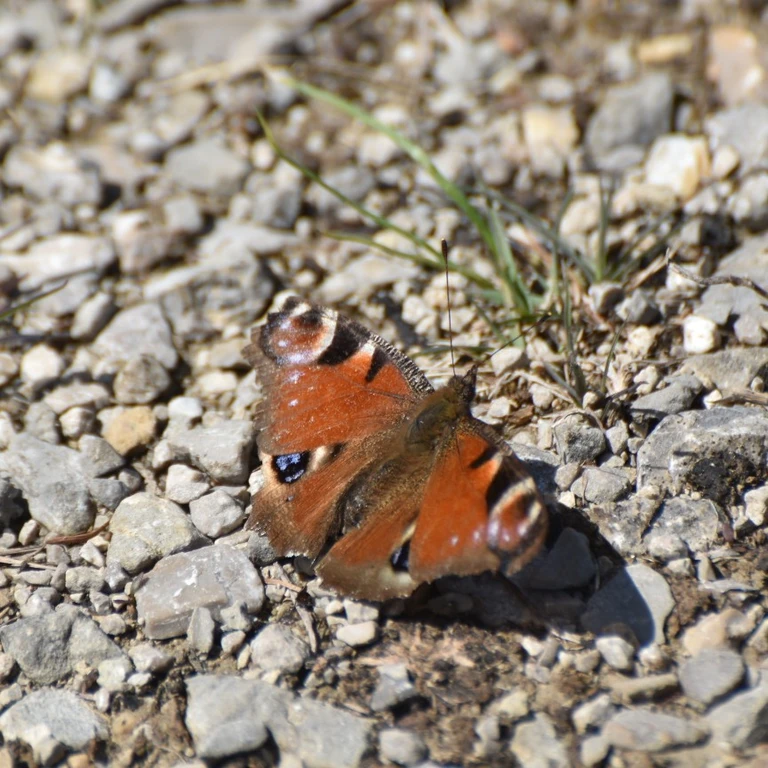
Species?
Aglais io
